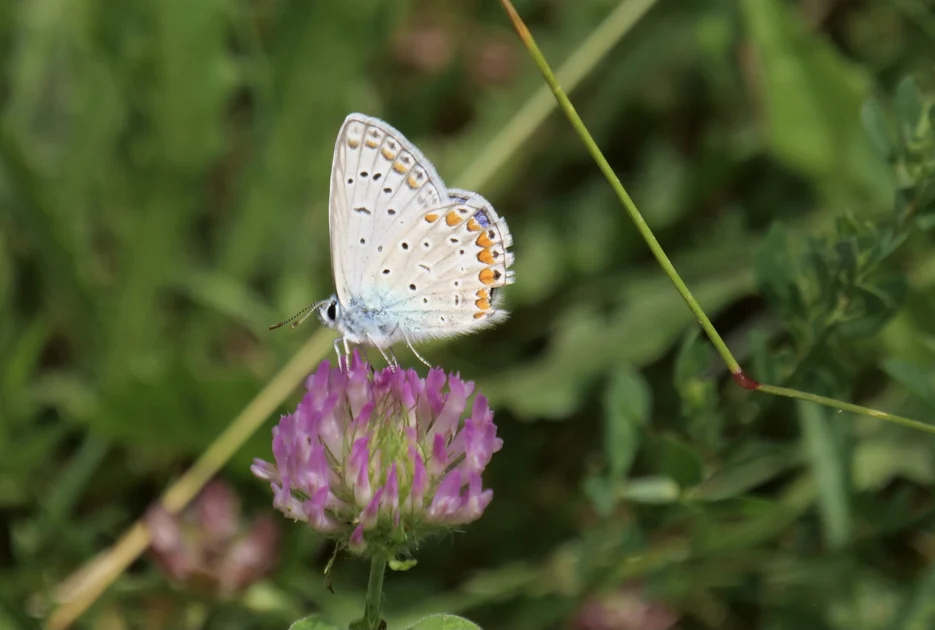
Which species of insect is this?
Polyommatus icarus
